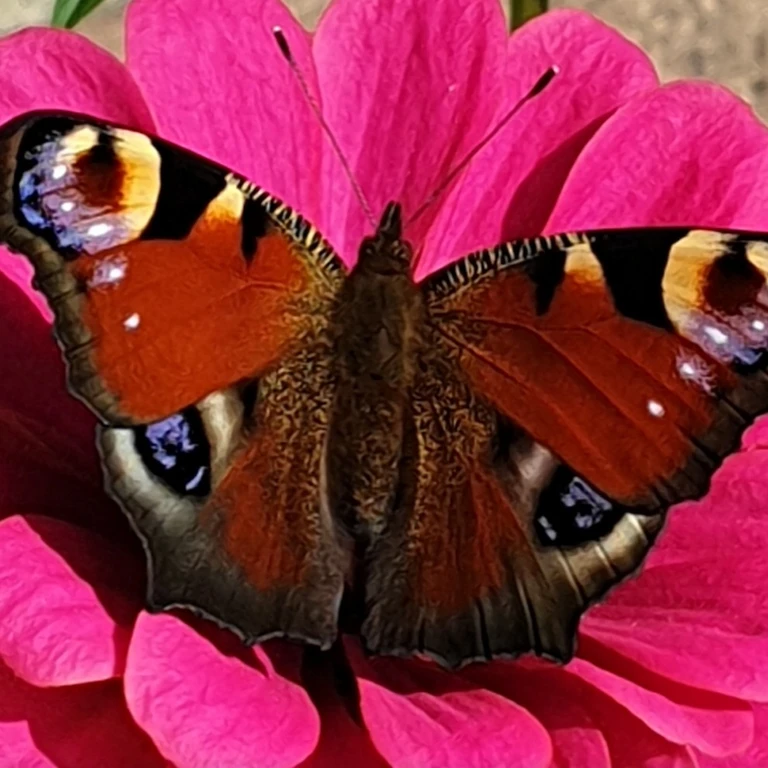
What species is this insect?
Aglais io
